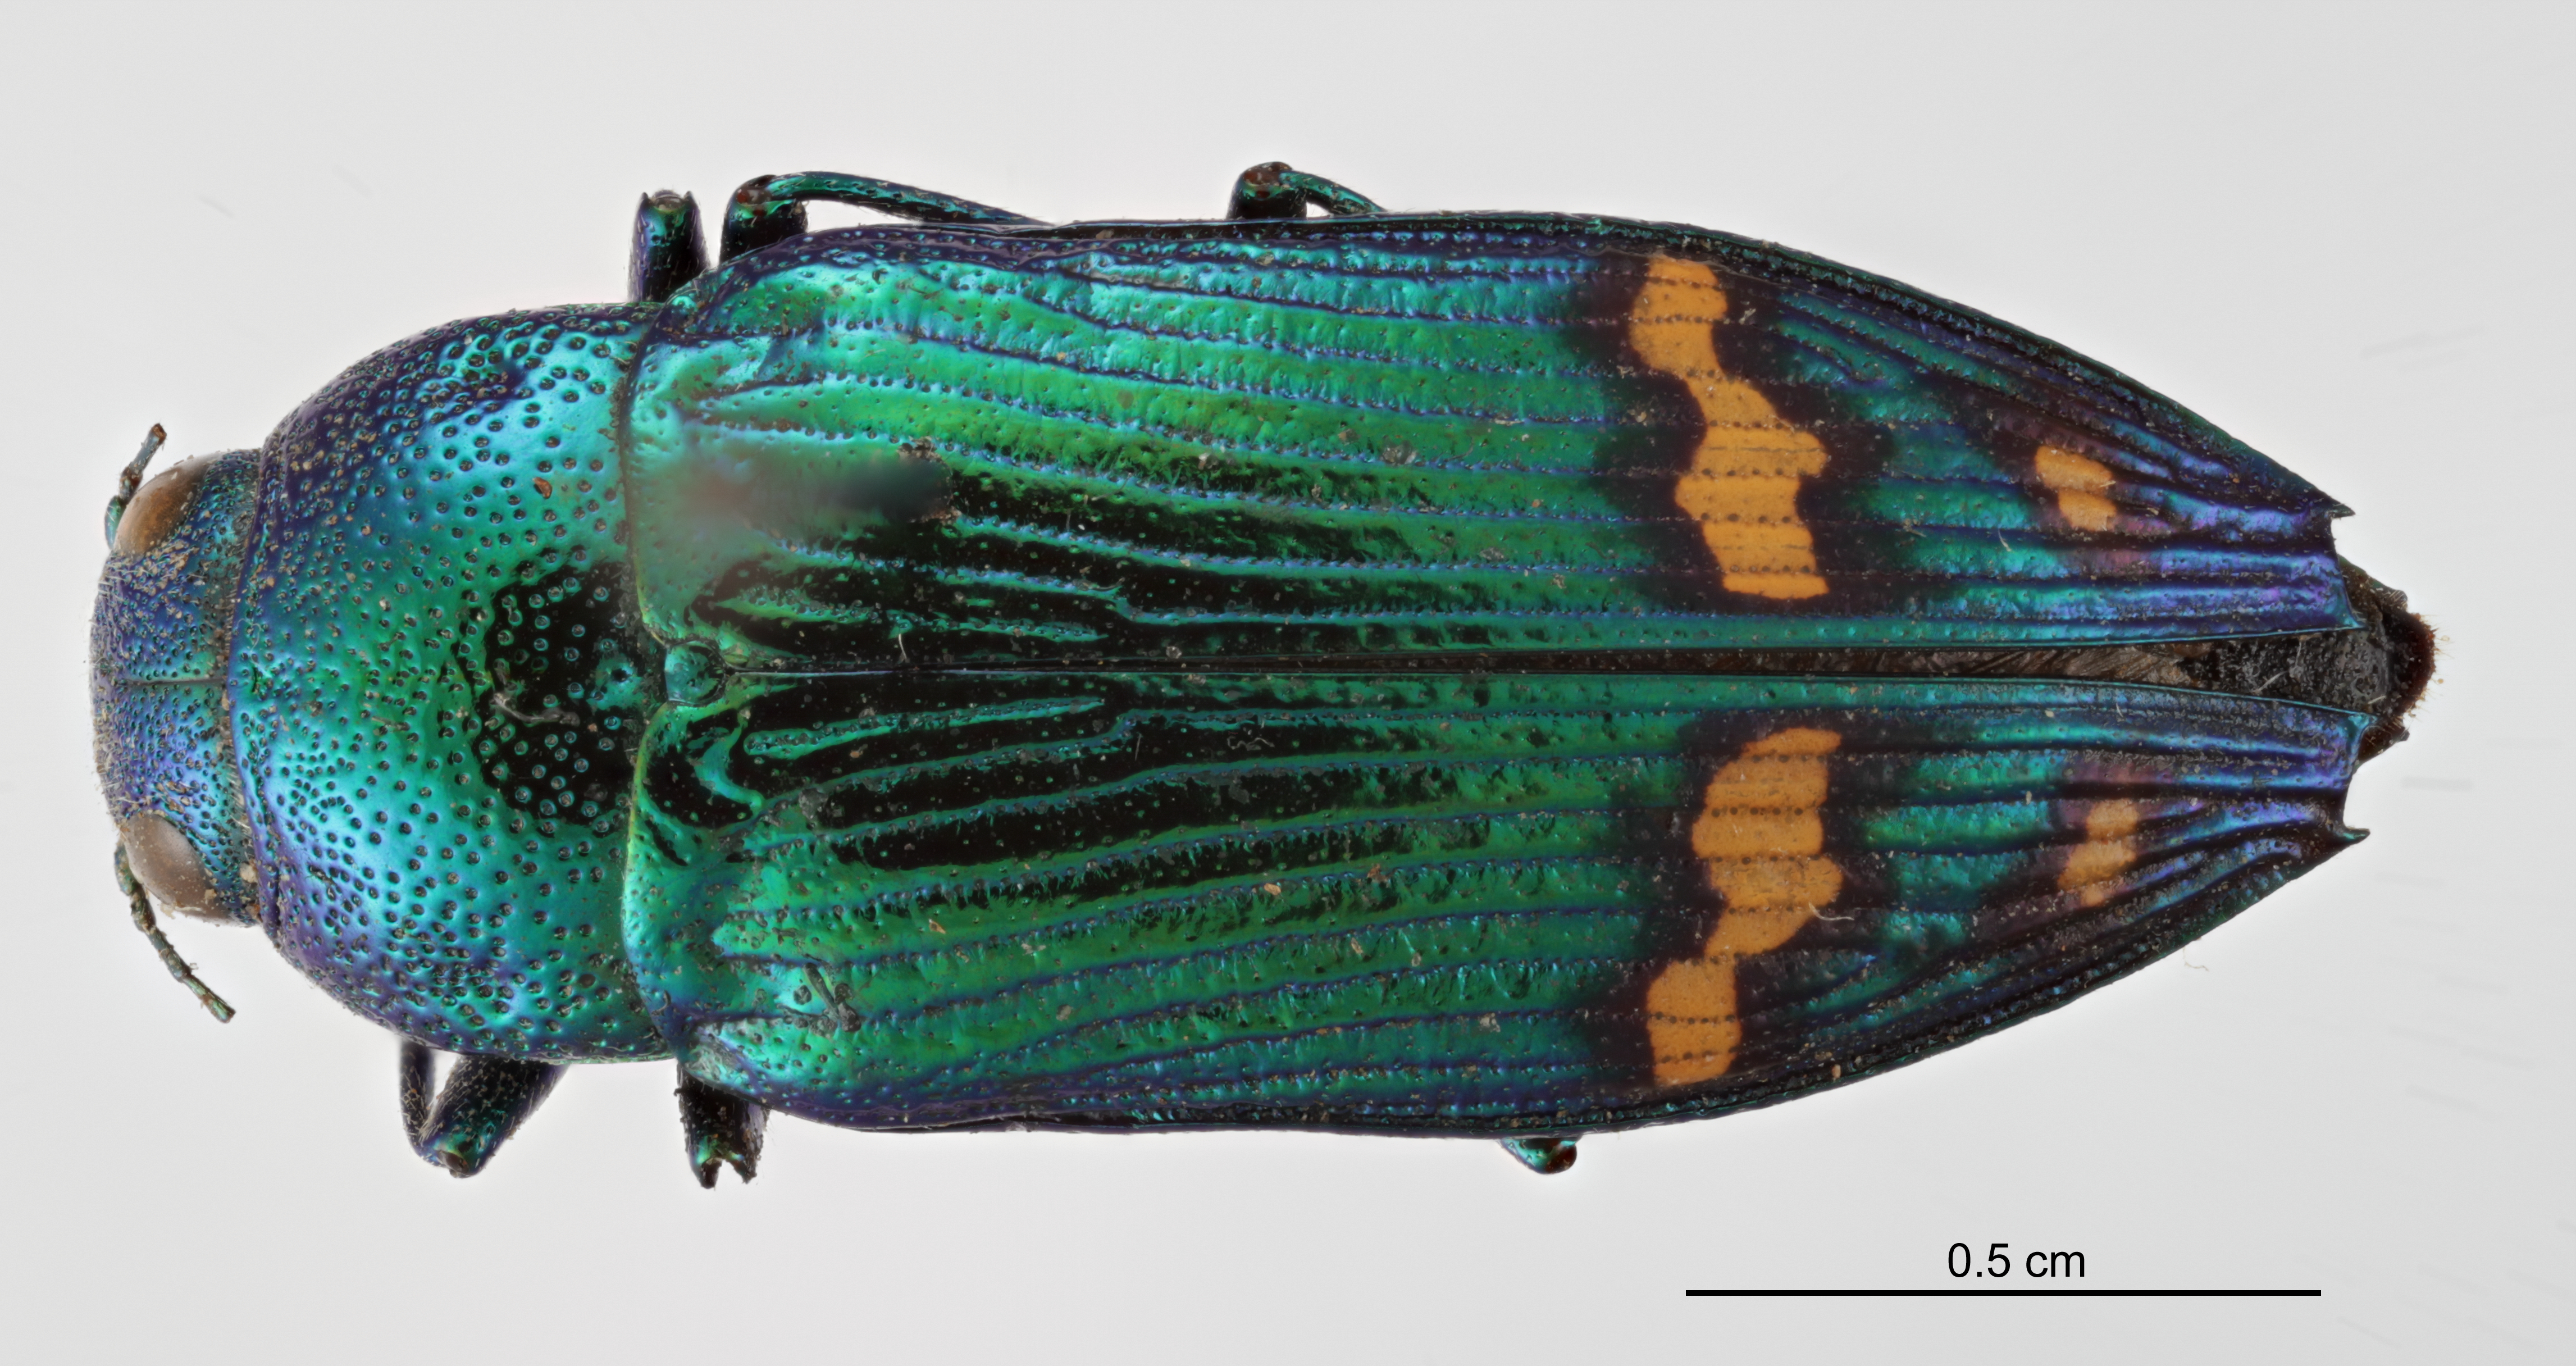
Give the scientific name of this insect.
Buprestis fasciata
